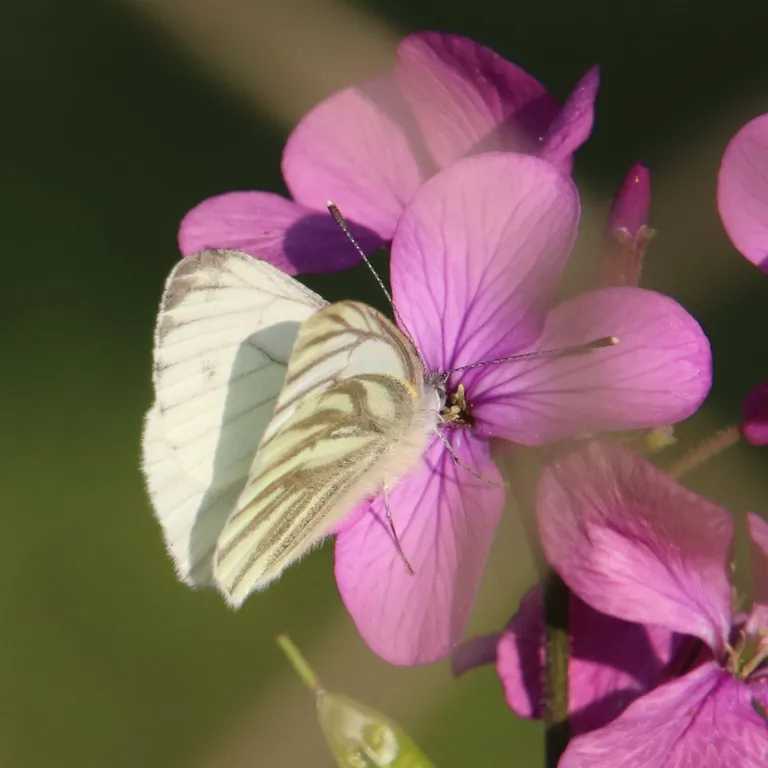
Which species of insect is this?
Pieris napi
